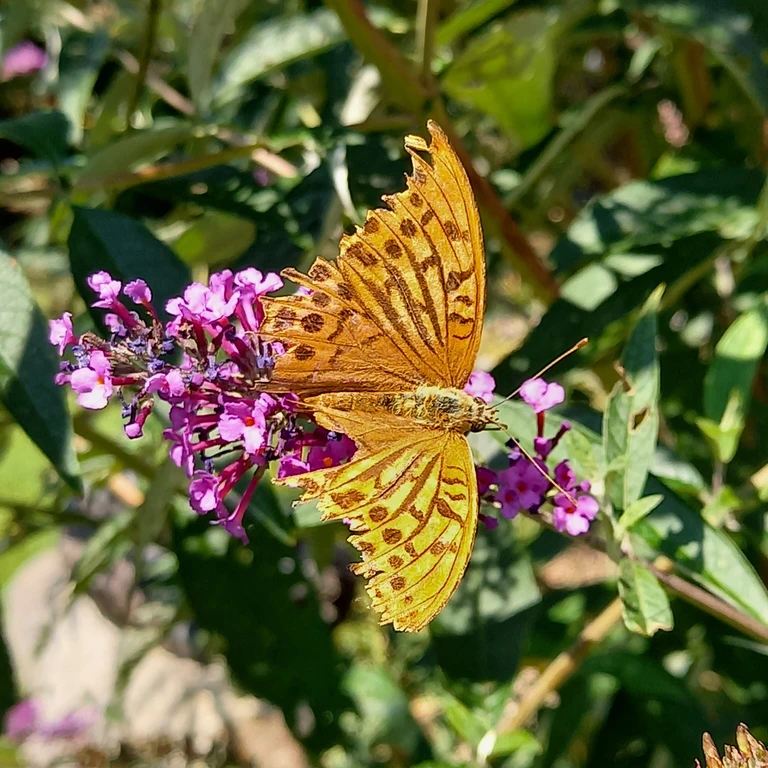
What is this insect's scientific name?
Argynnis paphia
